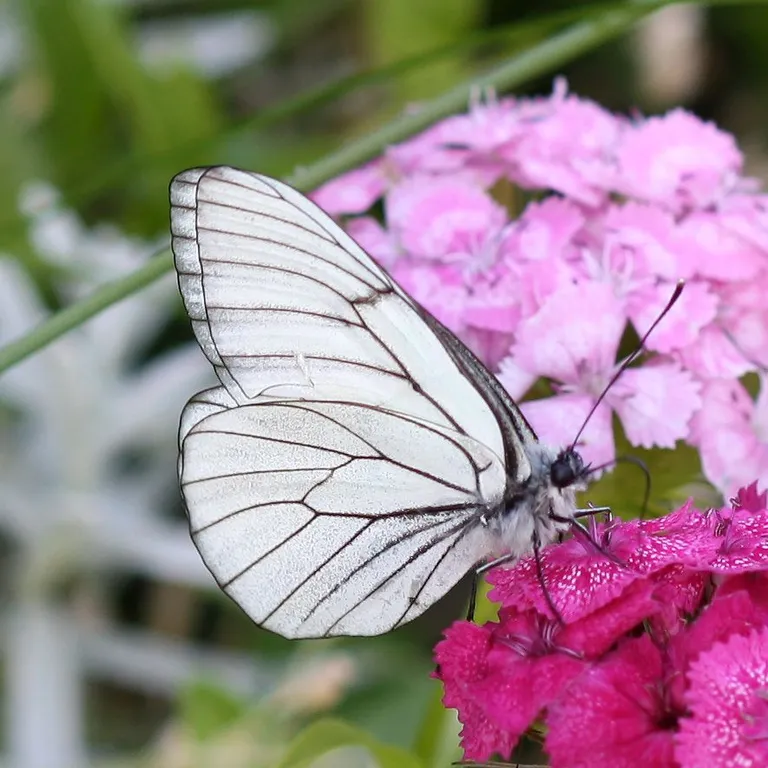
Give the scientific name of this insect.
Aporia crataegi
